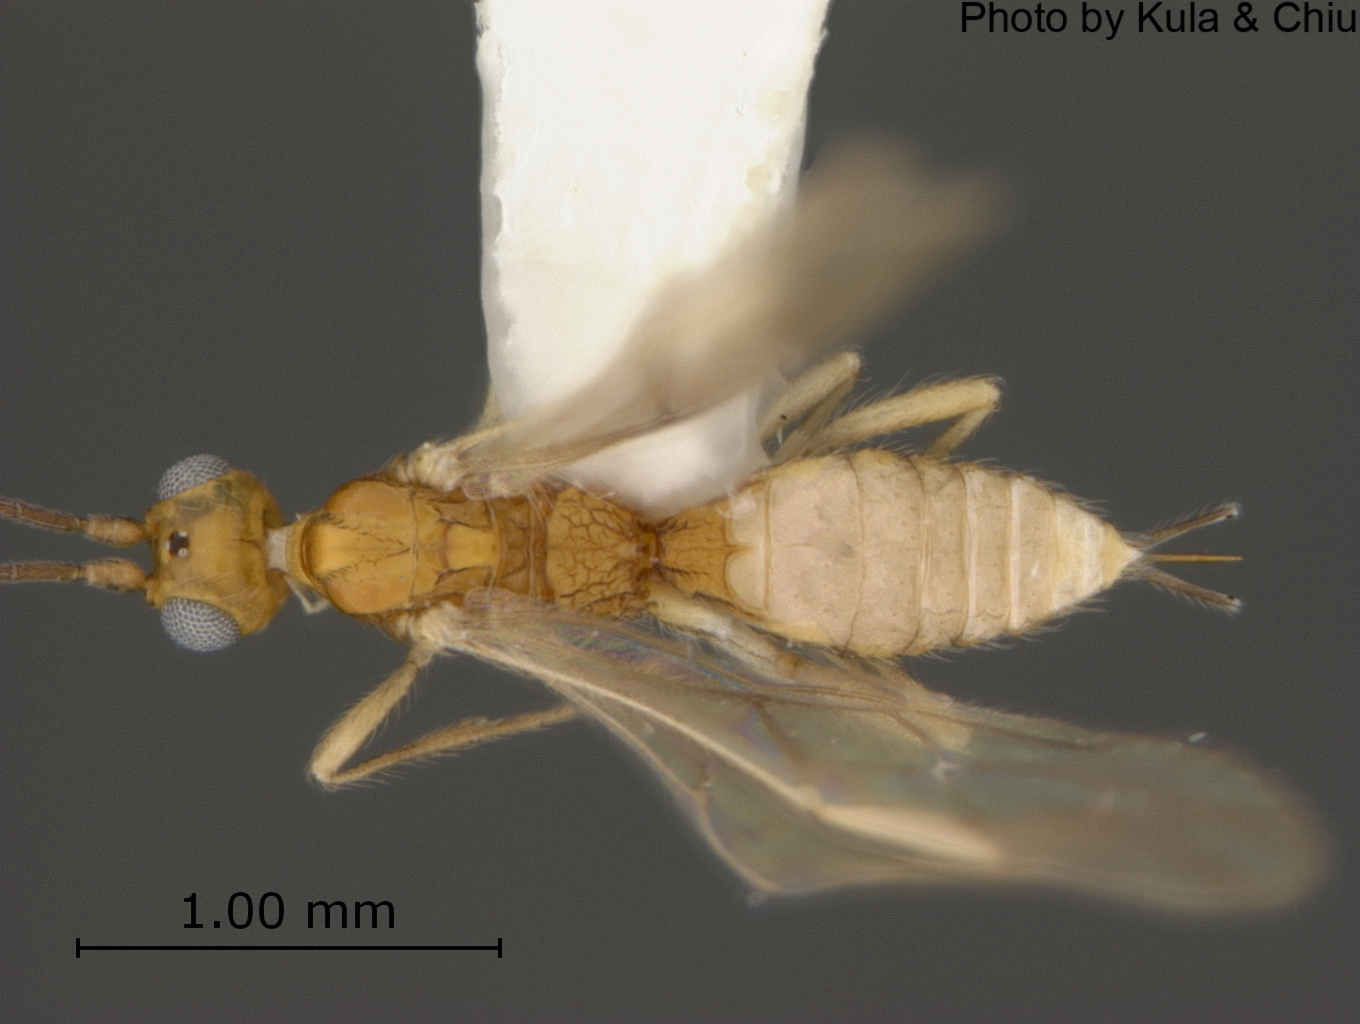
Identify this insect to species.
Allobracon texensis
